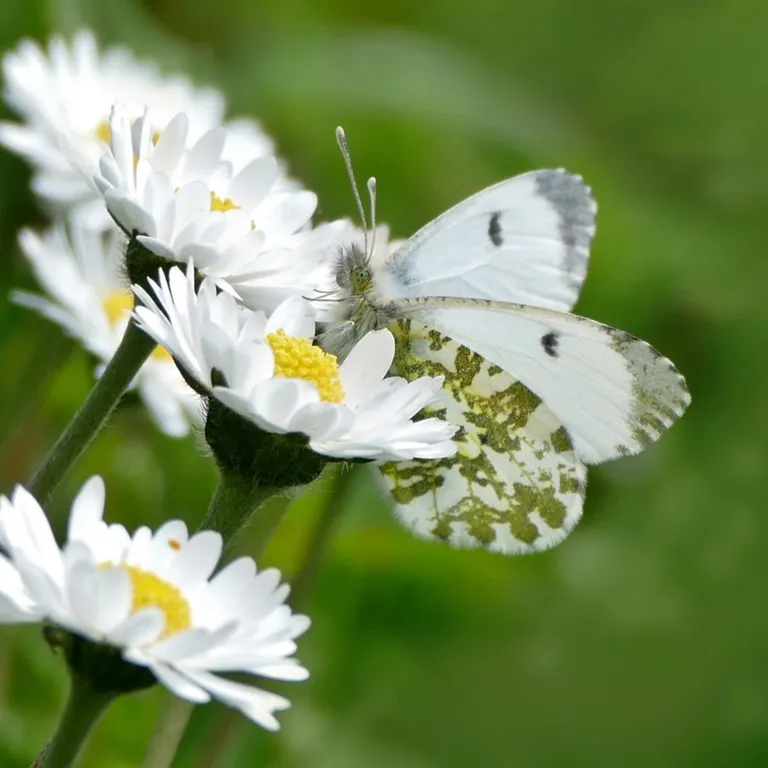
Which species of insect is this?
Anthocharis cardamines
